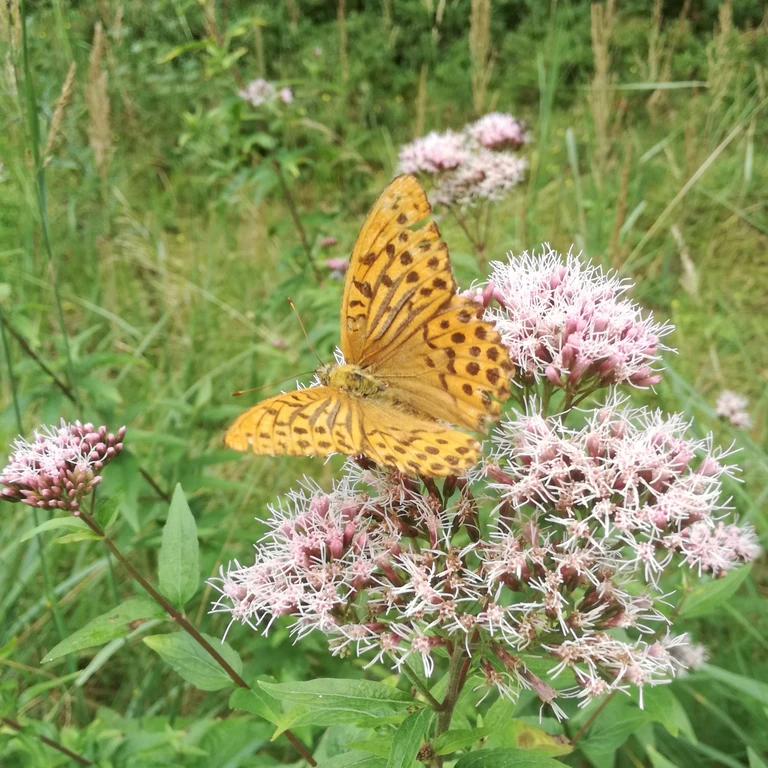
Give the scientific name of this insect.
Argynnis paphia
